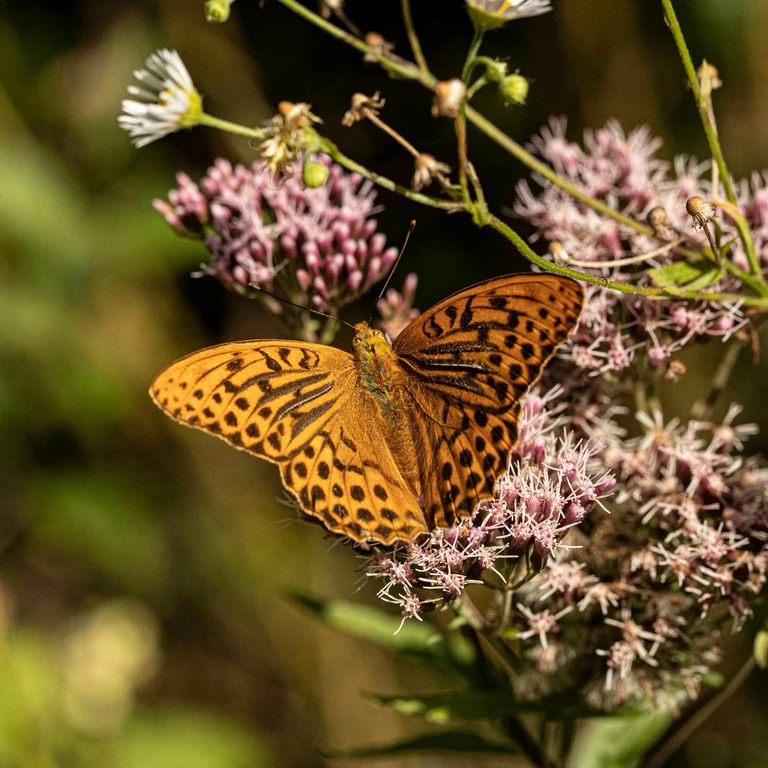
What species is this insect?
Argynnis paphia
